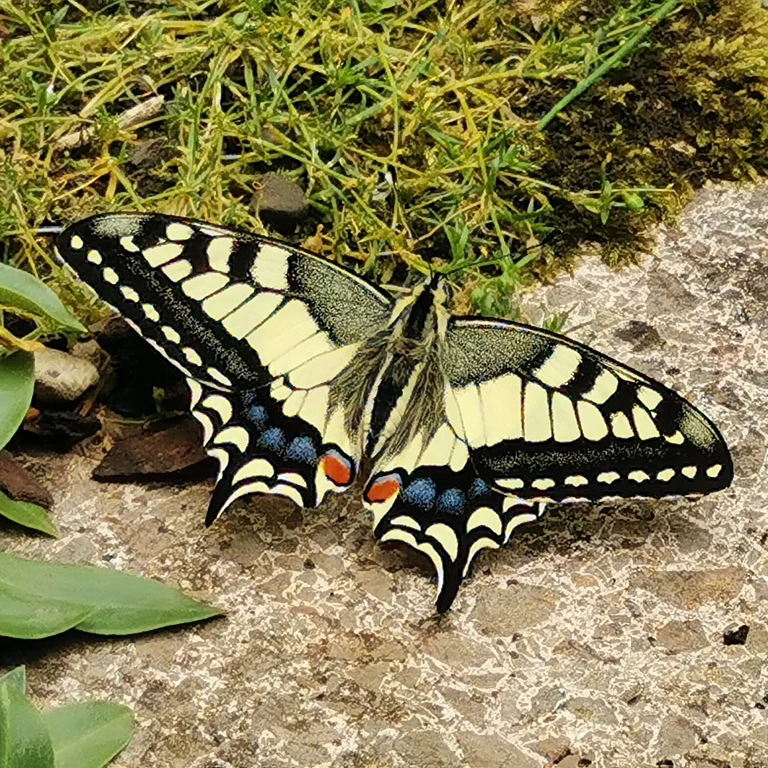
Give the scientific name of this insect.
Papilio machaon
